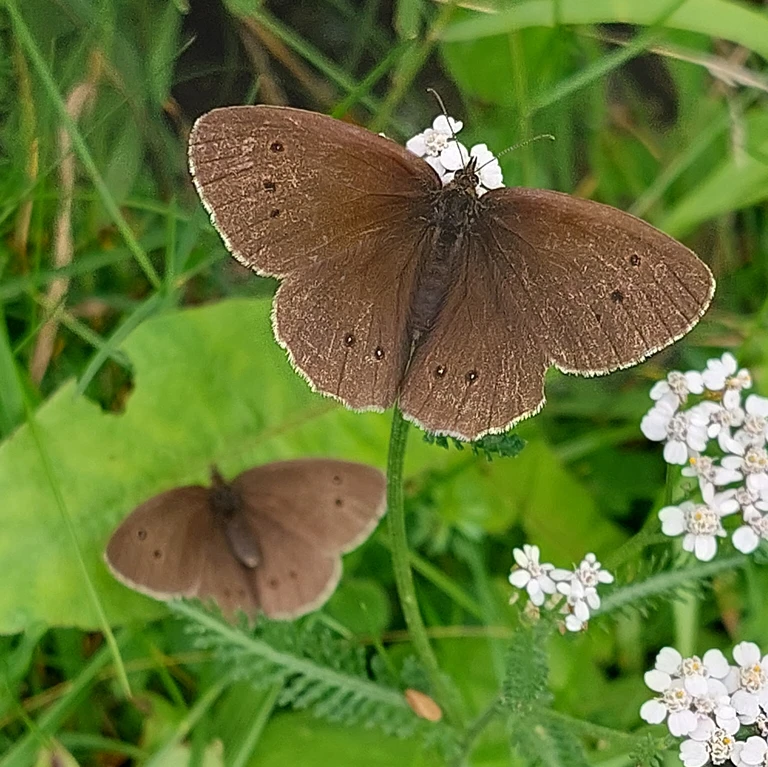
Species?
Aphantopus hyperantus
